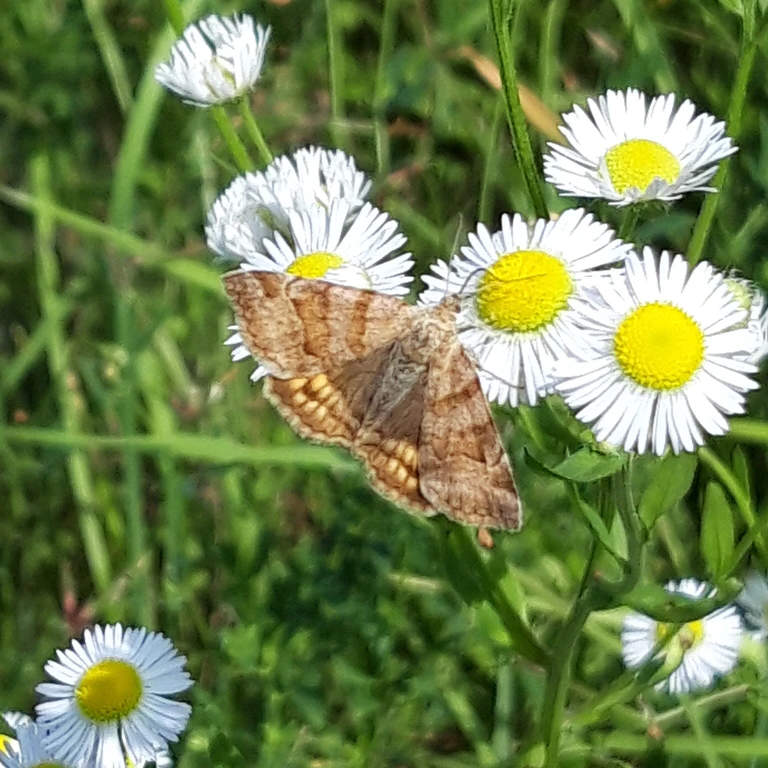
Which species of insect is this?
Euclidia glyphica
